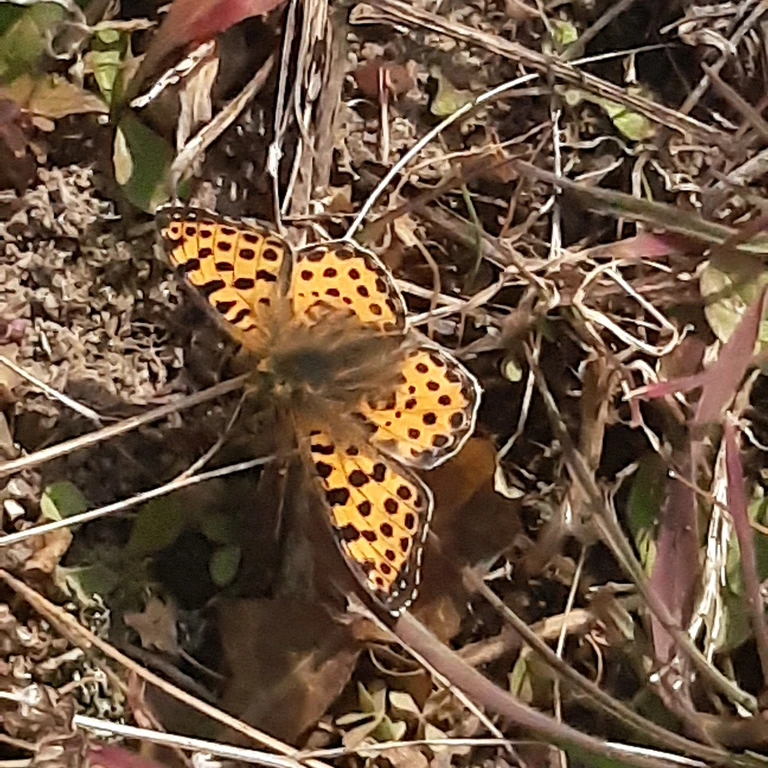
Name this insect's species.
Issoria lathonia
